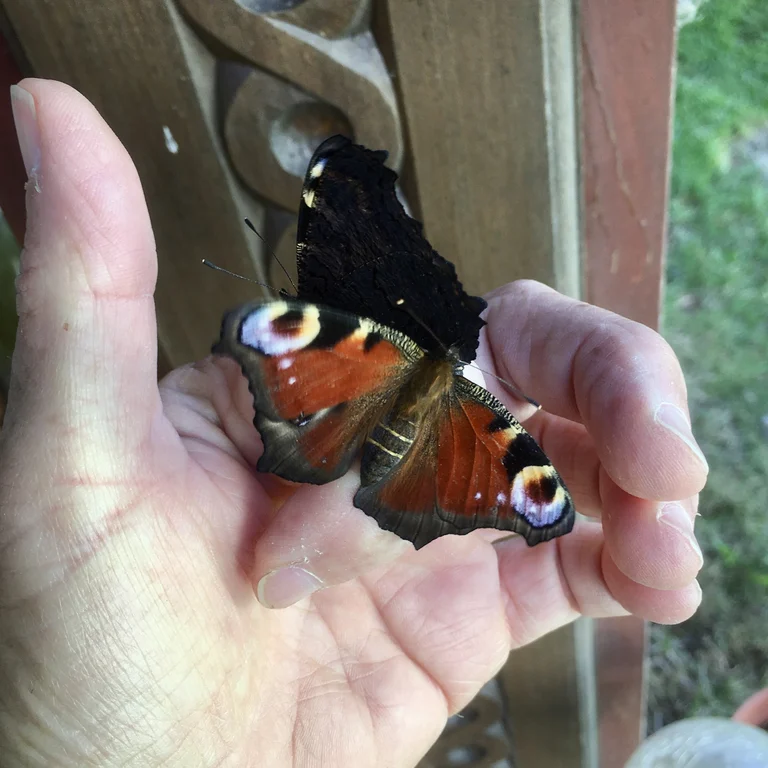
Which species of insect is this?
Aglais io
